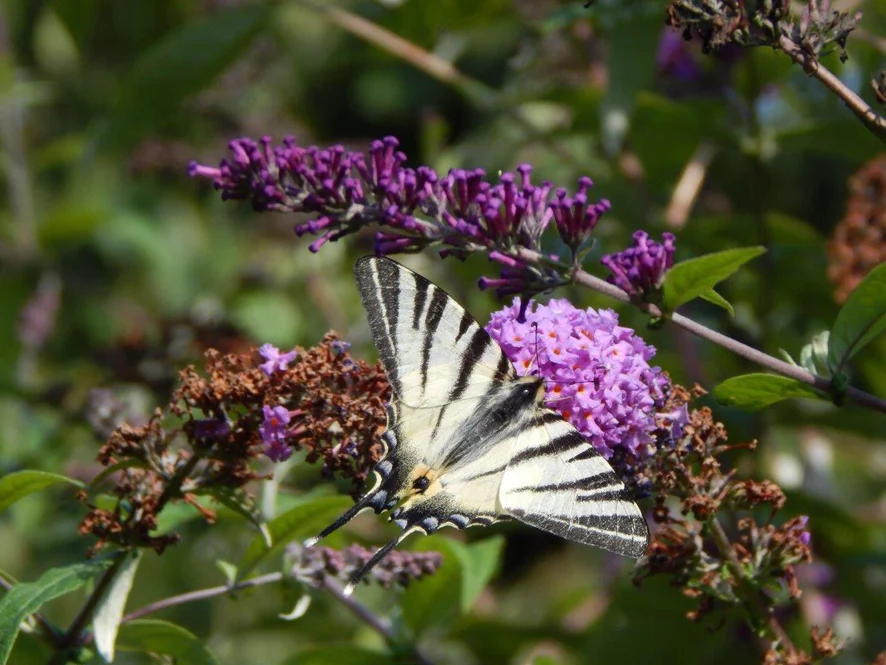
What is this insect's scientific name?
Iphiclides podalirius
